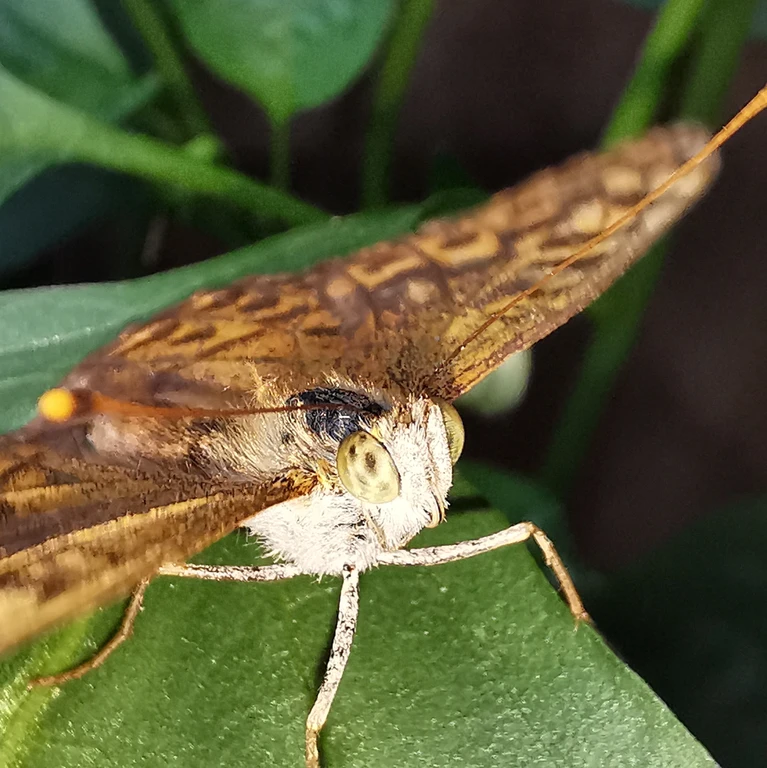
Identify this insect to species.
Argynnis paphia
